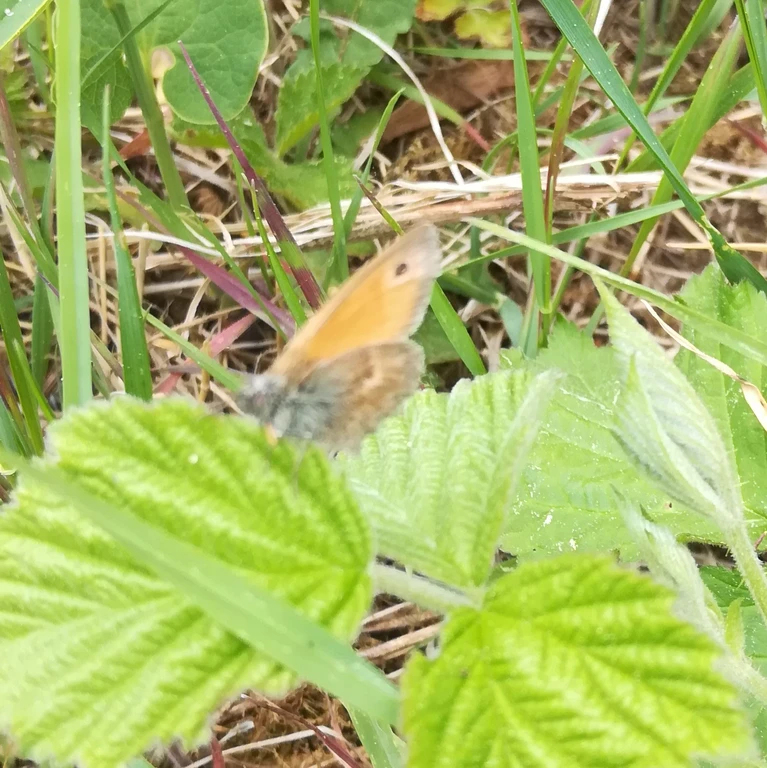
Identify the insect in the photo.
Coenonympha pamphilus
